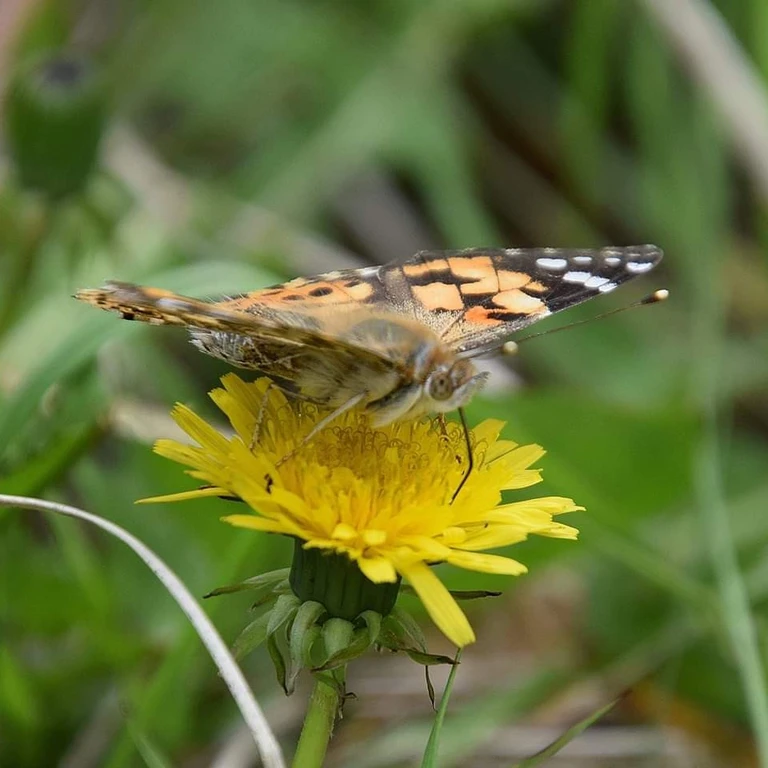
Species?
Vanessa cardui
